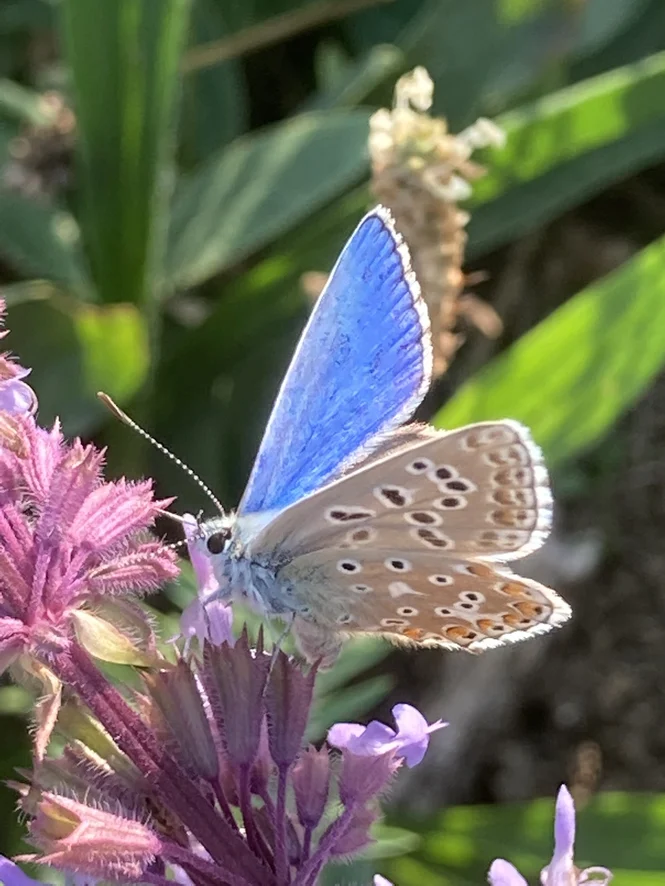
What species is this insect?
Lysandra bellargus
